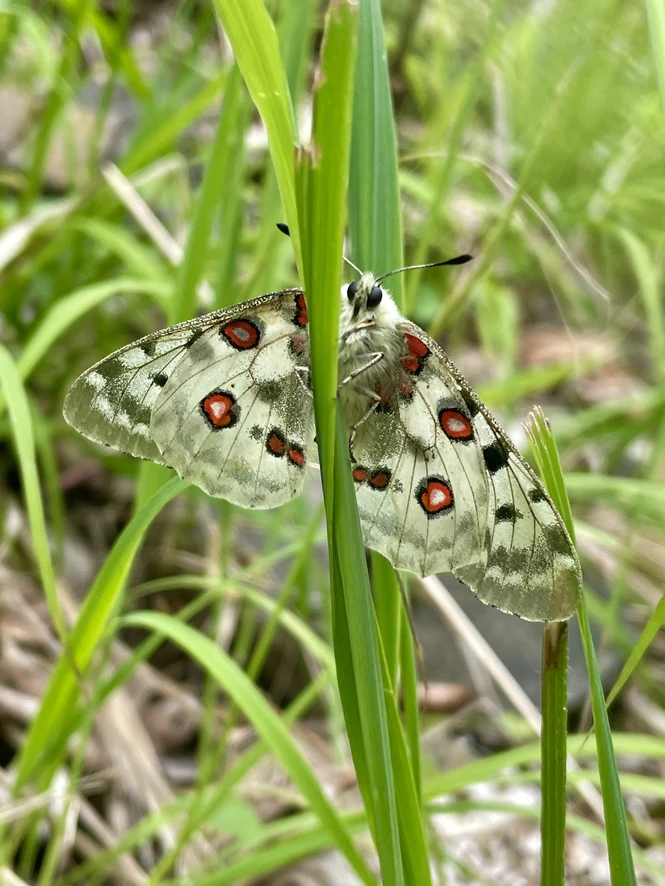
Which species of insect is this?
Parnassius apollo
